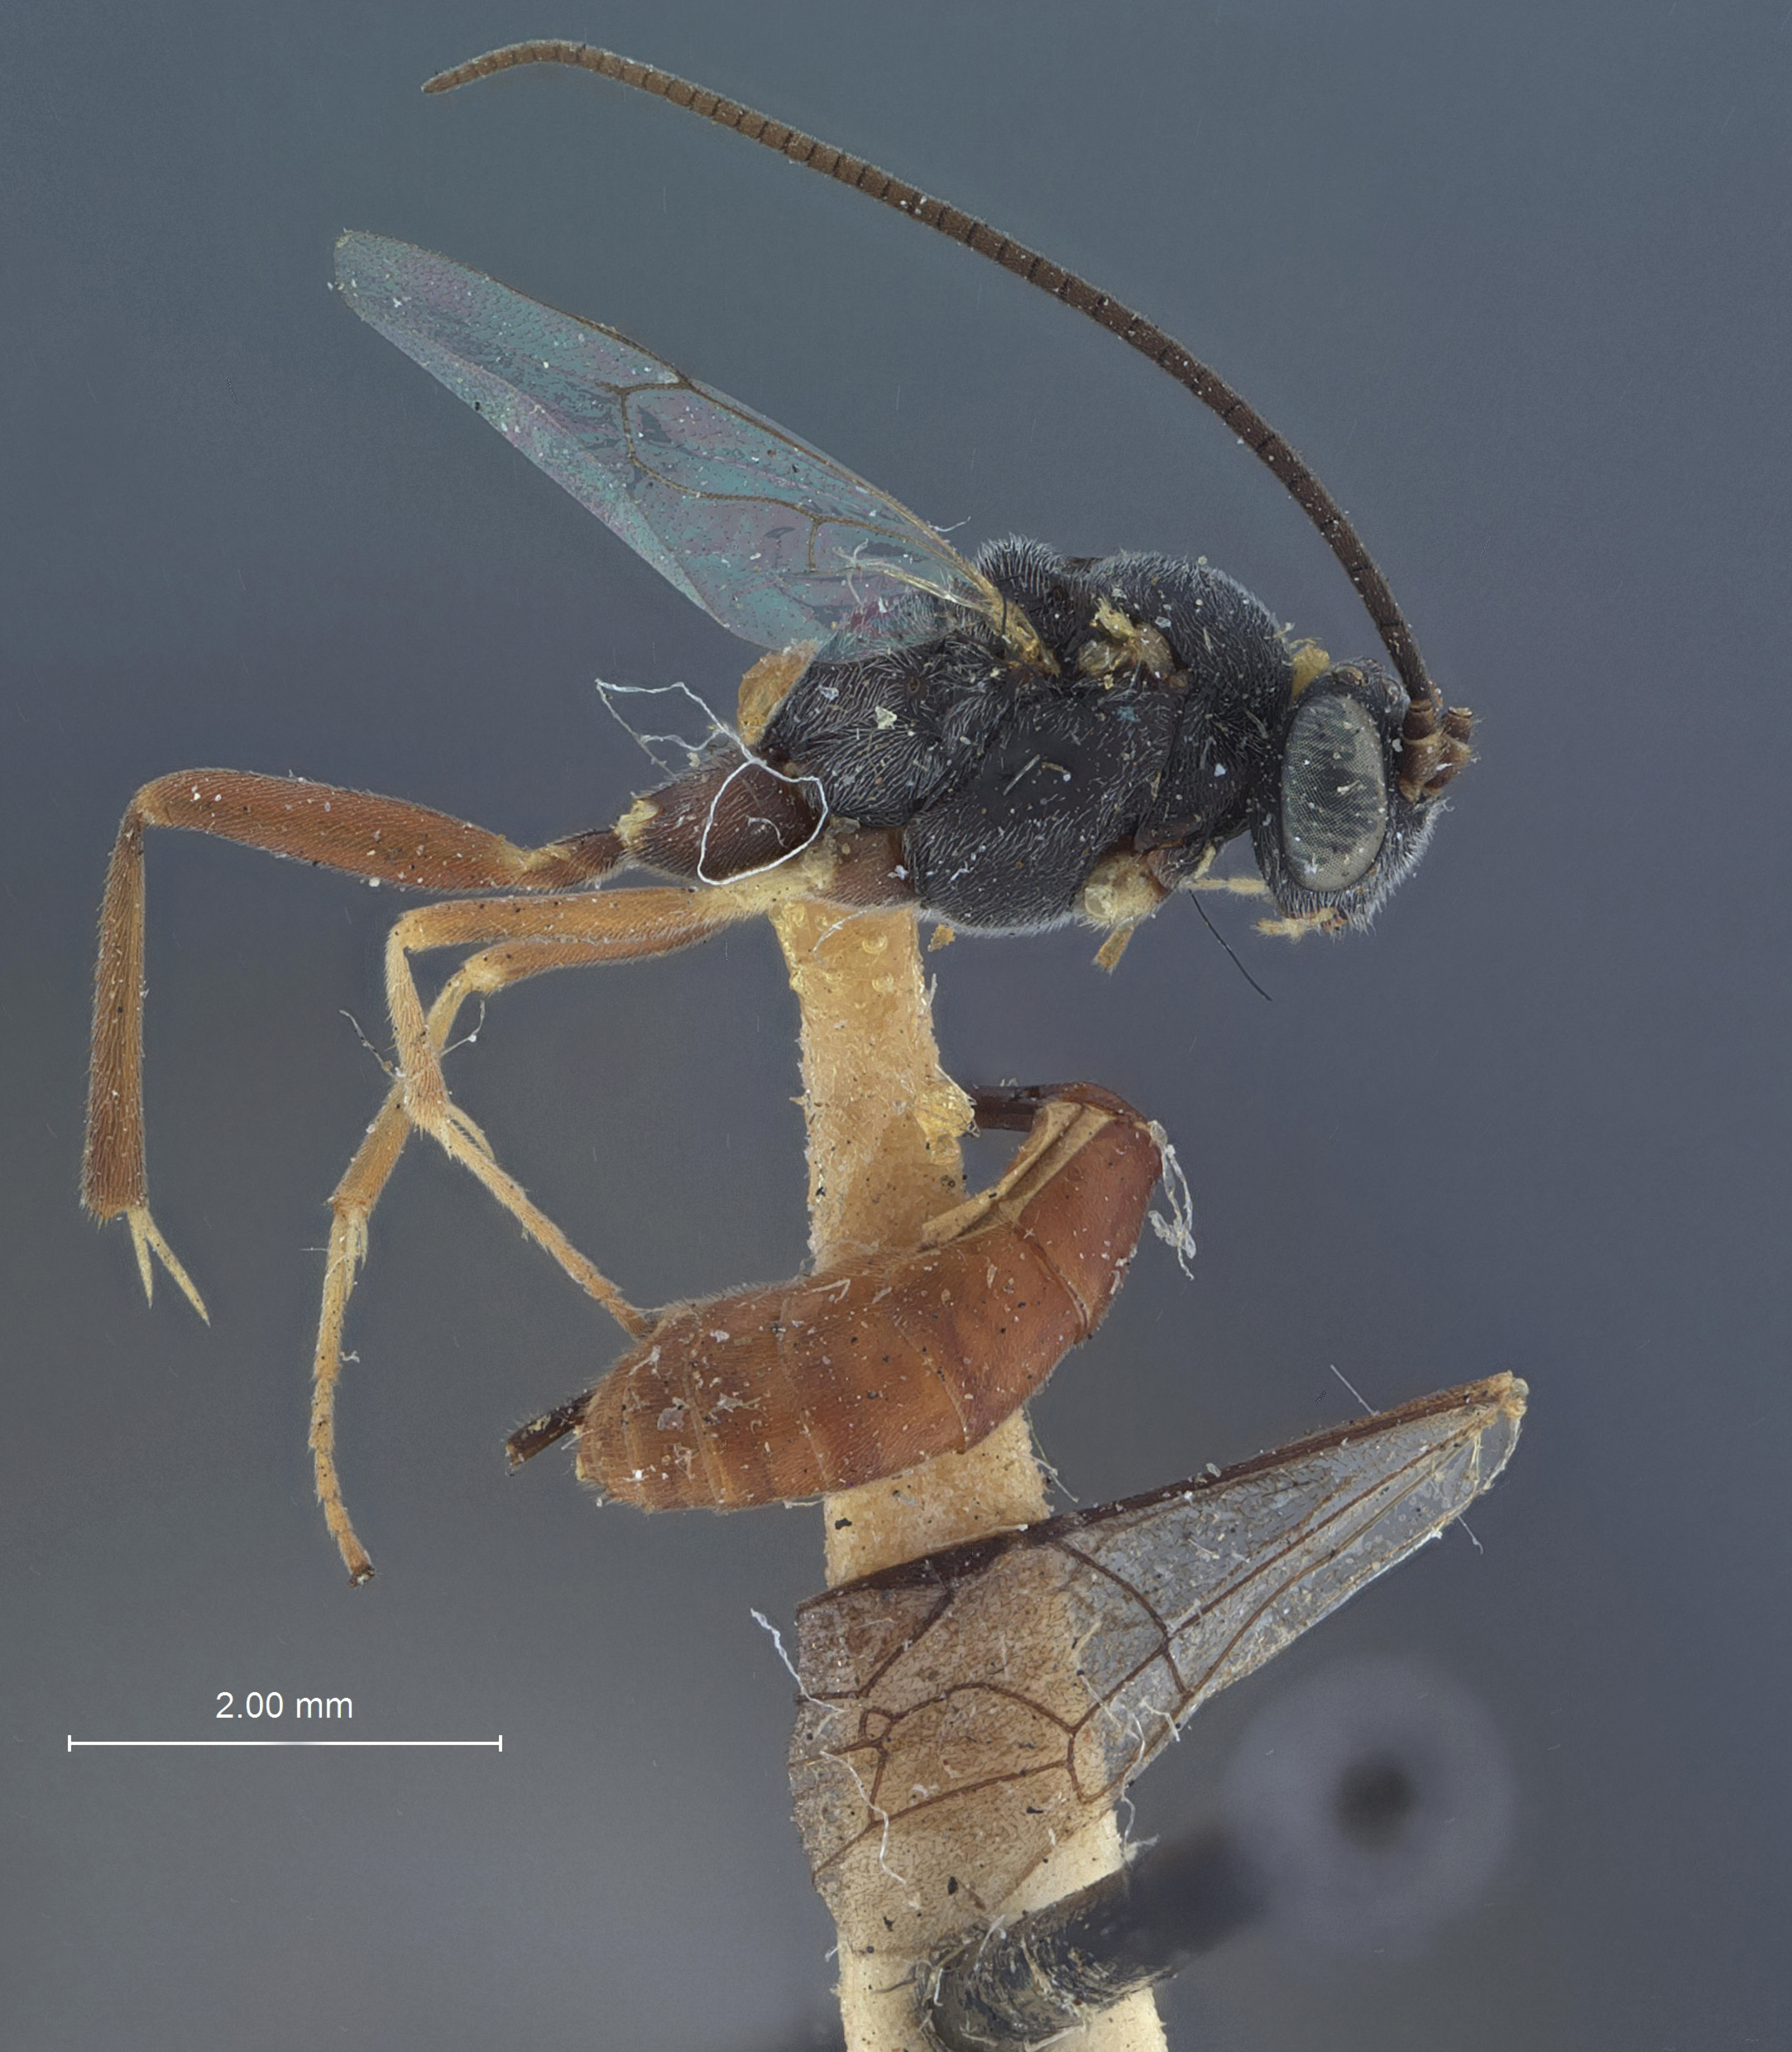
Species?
Limnerium parorgyiae
